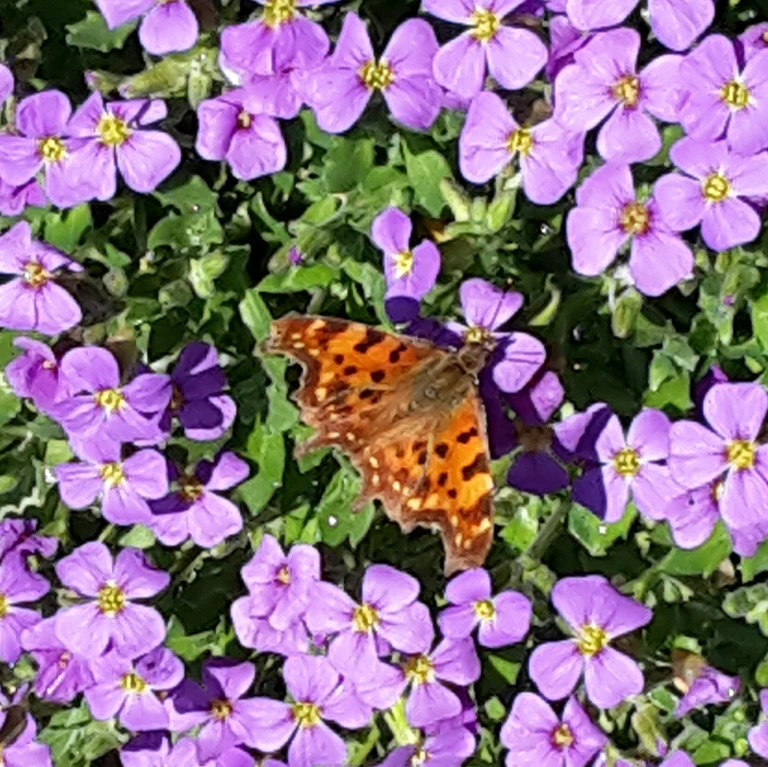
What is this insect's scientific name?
Polygonia c-album
